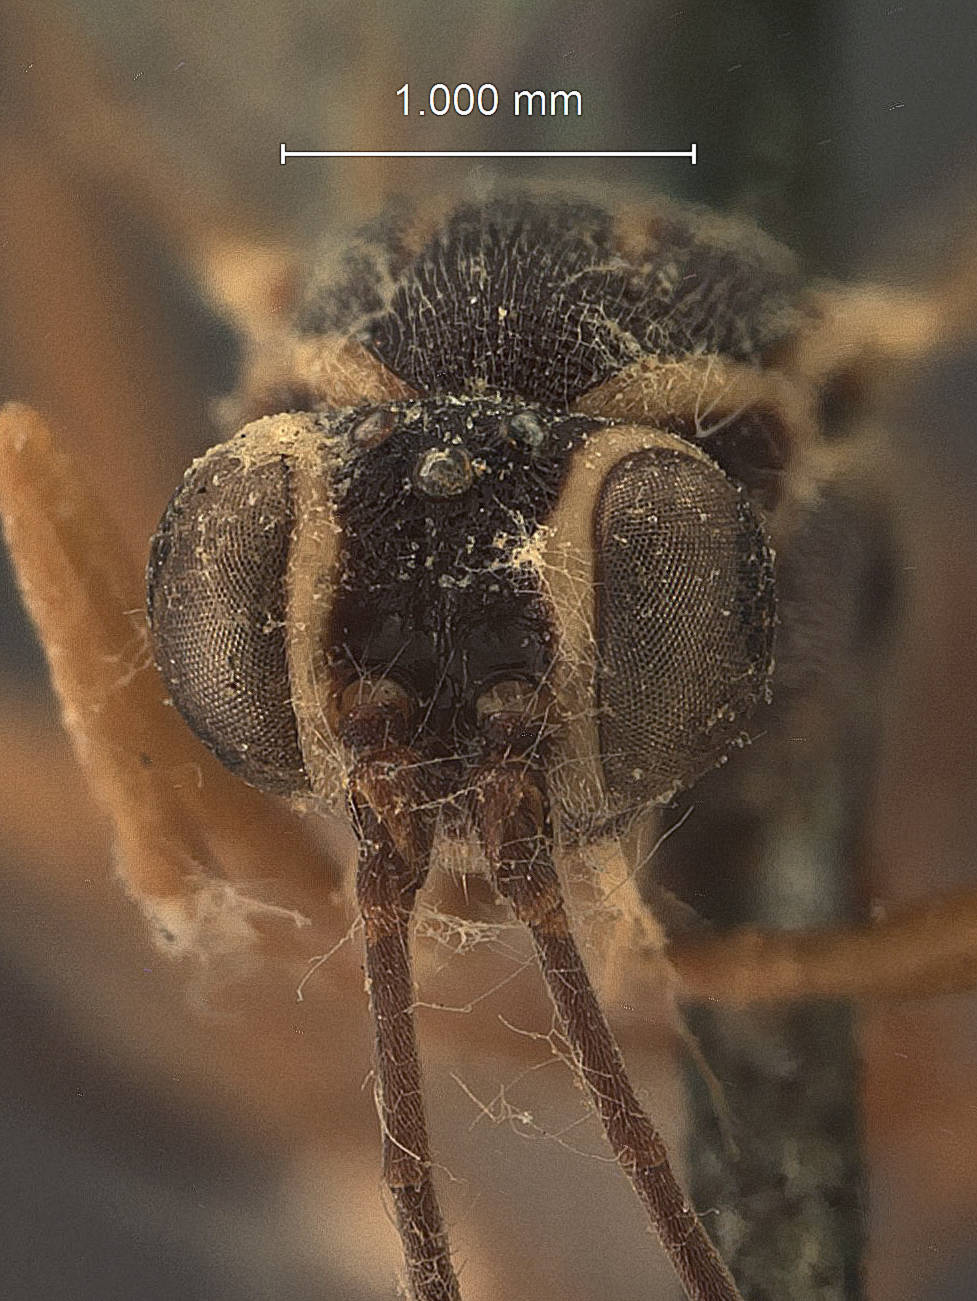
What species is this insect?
Phygadeuon planosae
